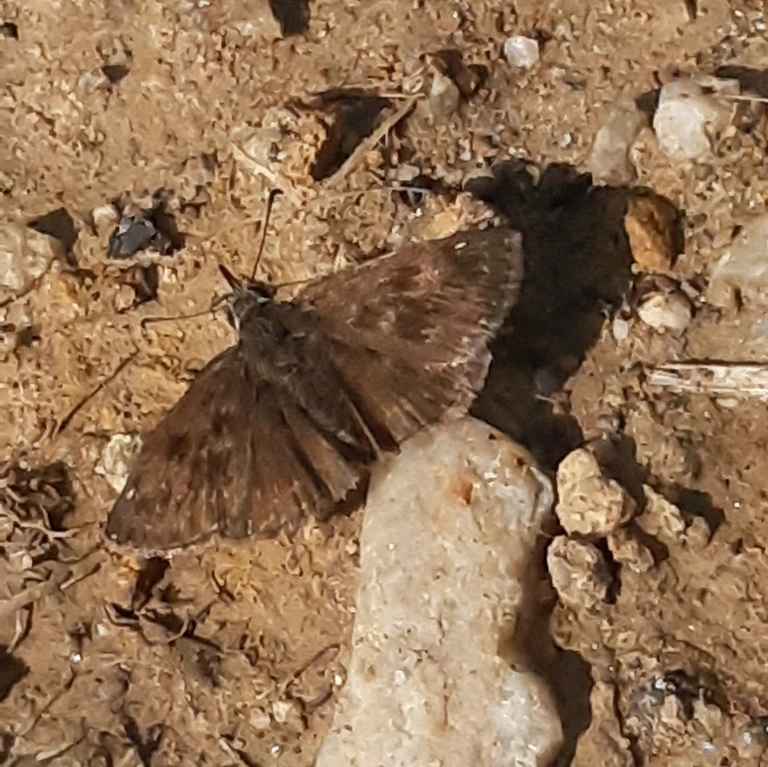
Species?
Erynnis tages
